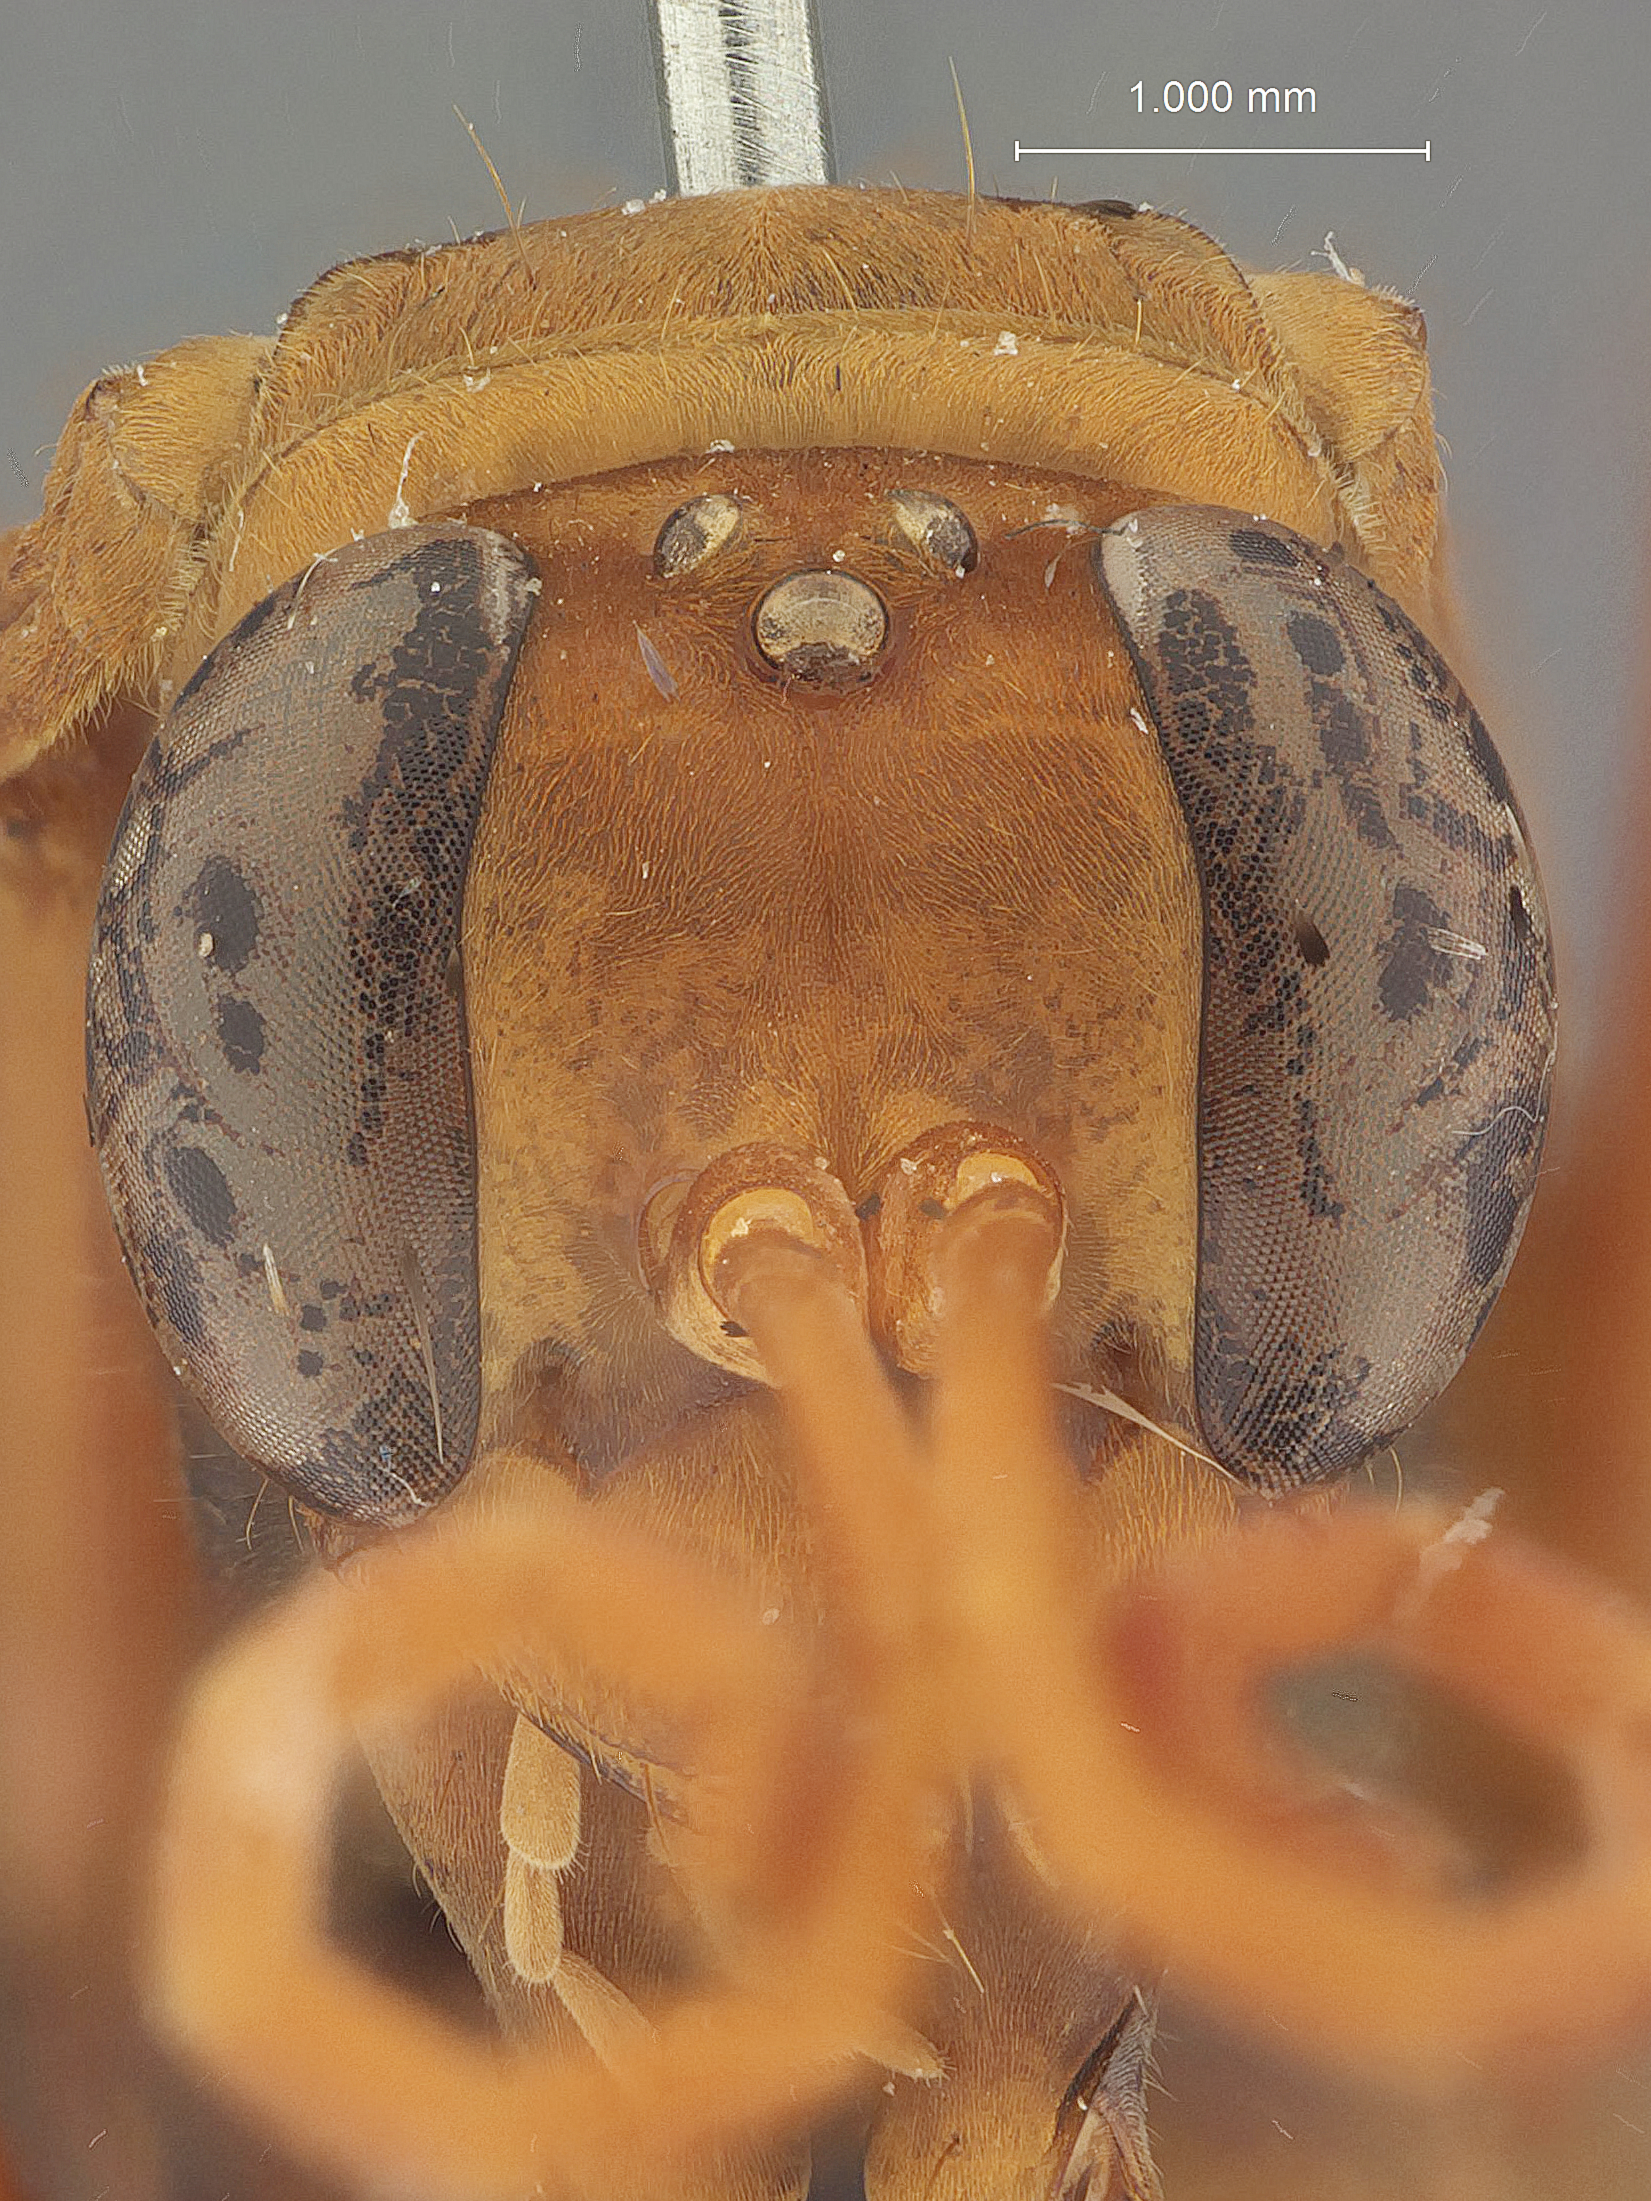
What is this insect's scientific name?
Hemipepsis pseudoconvexa
